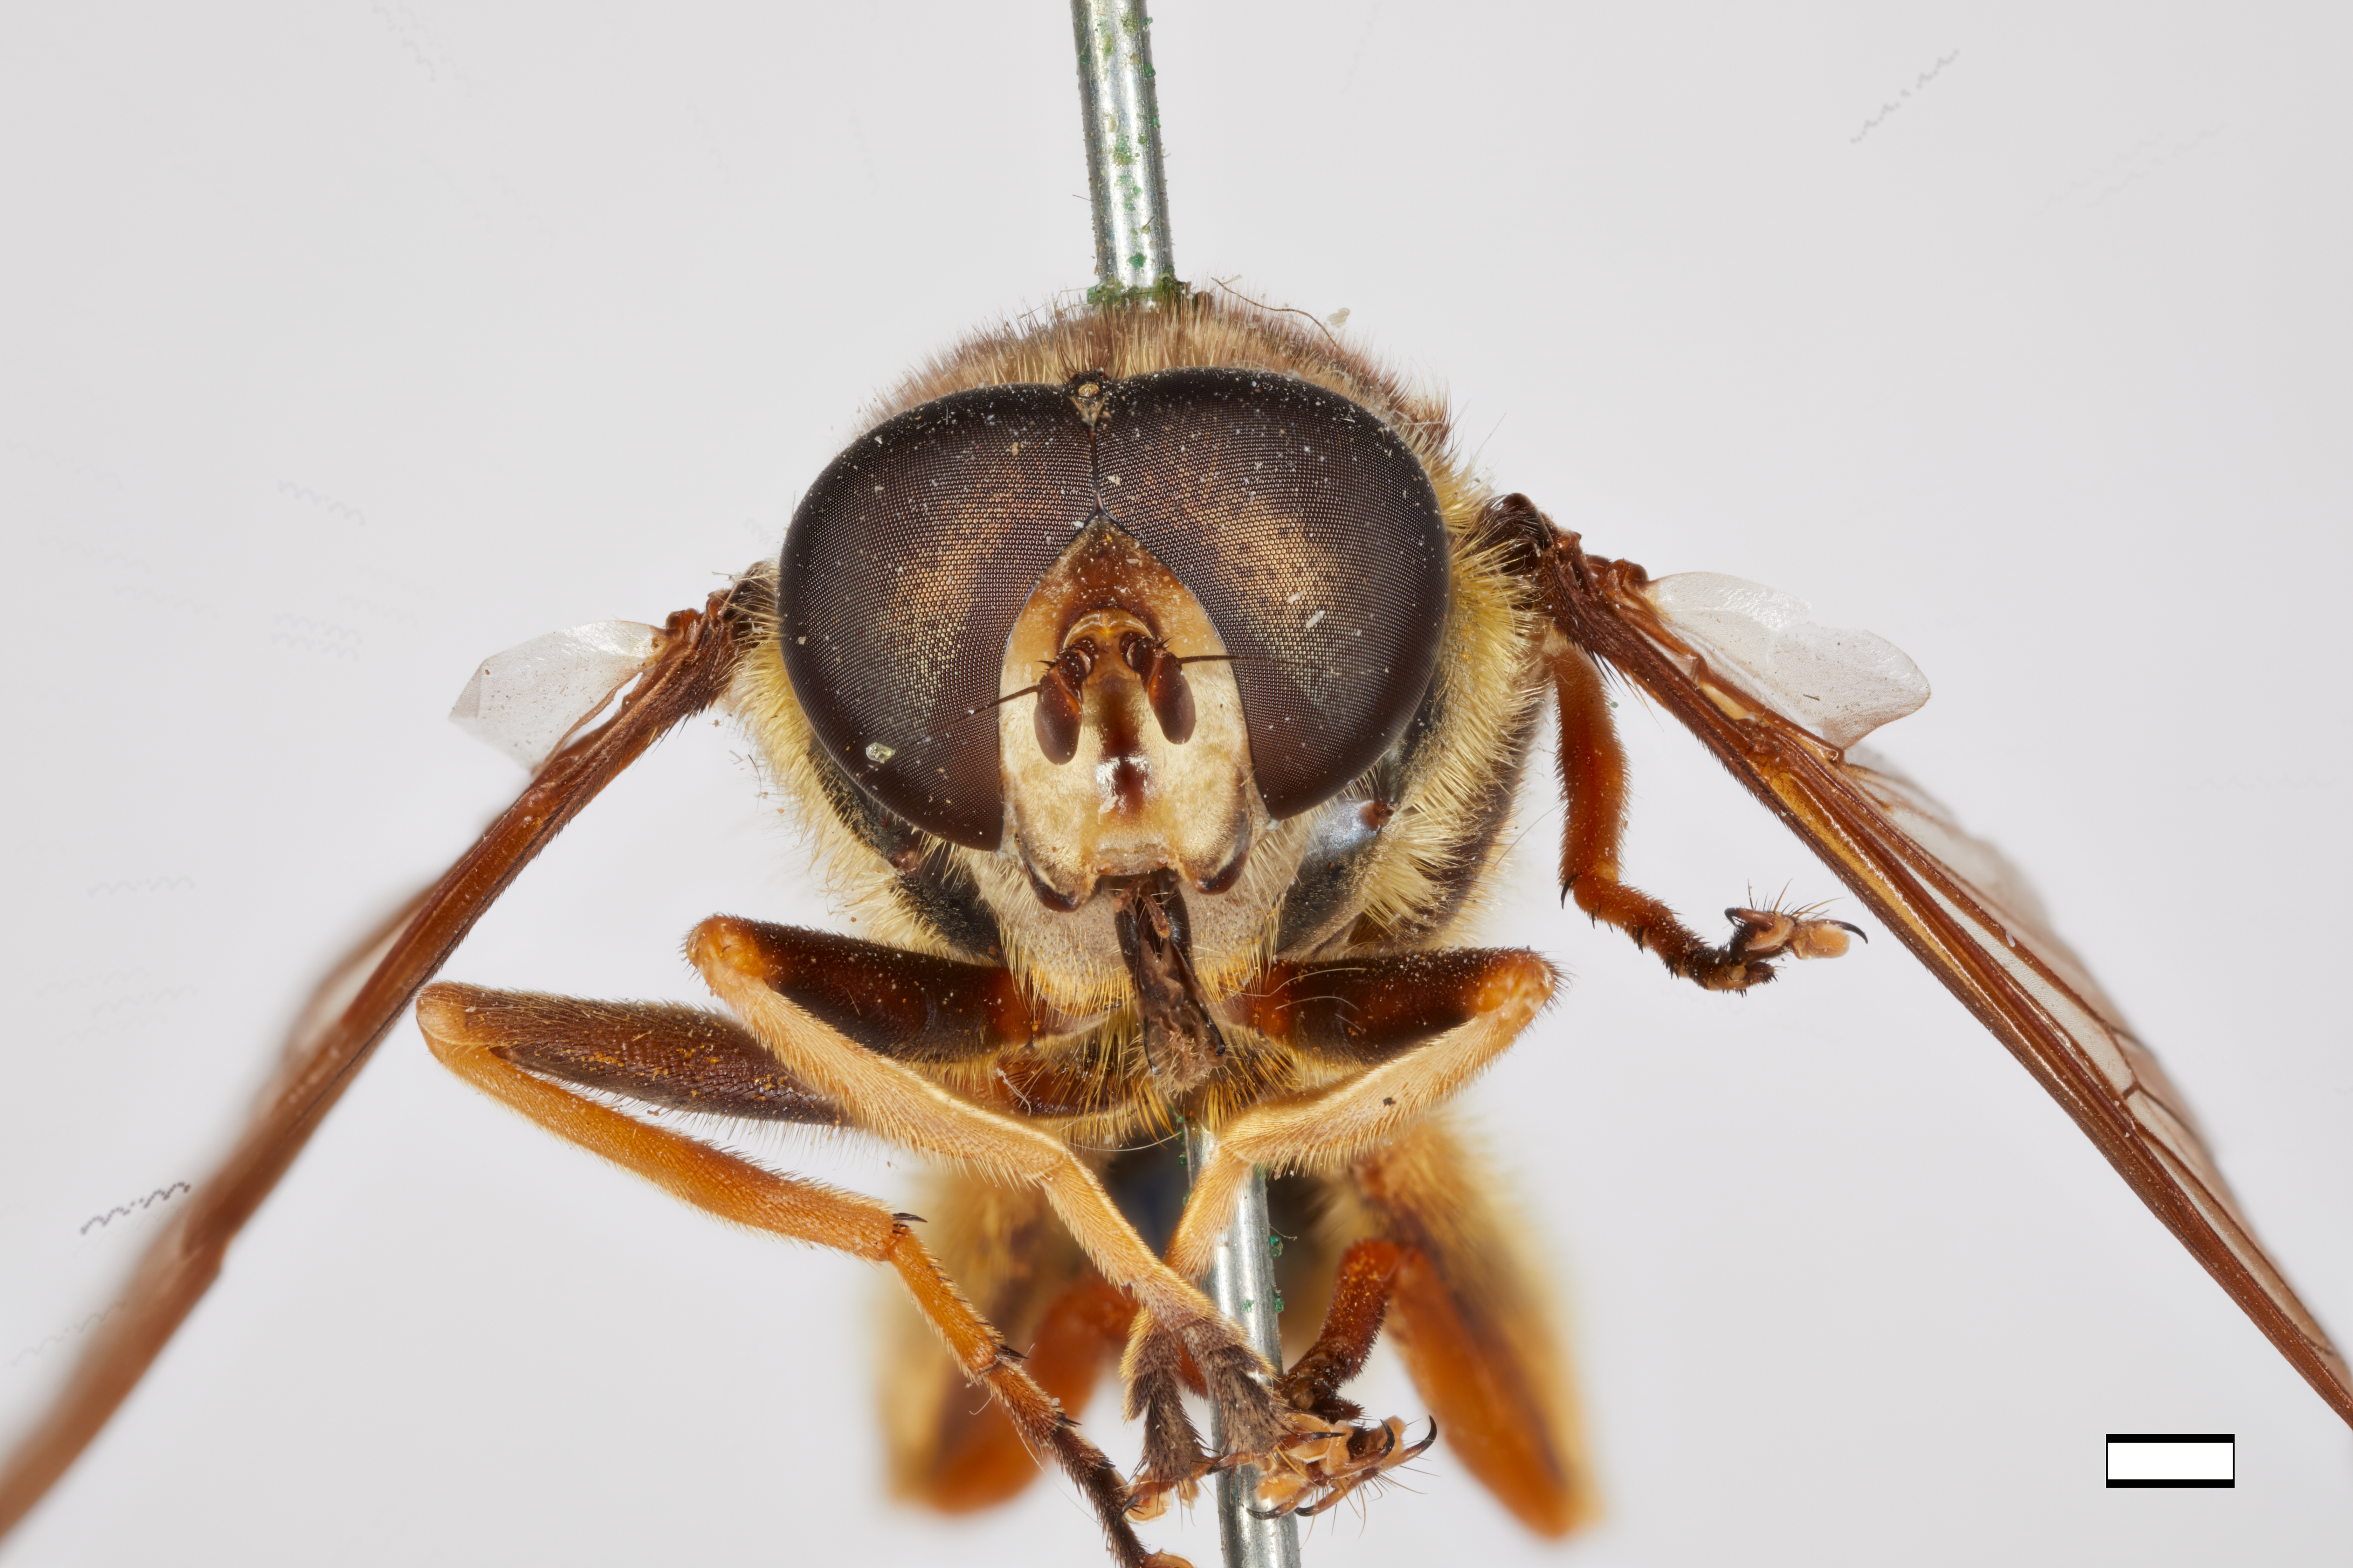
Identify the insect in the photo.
Brachypalpus pulcher
